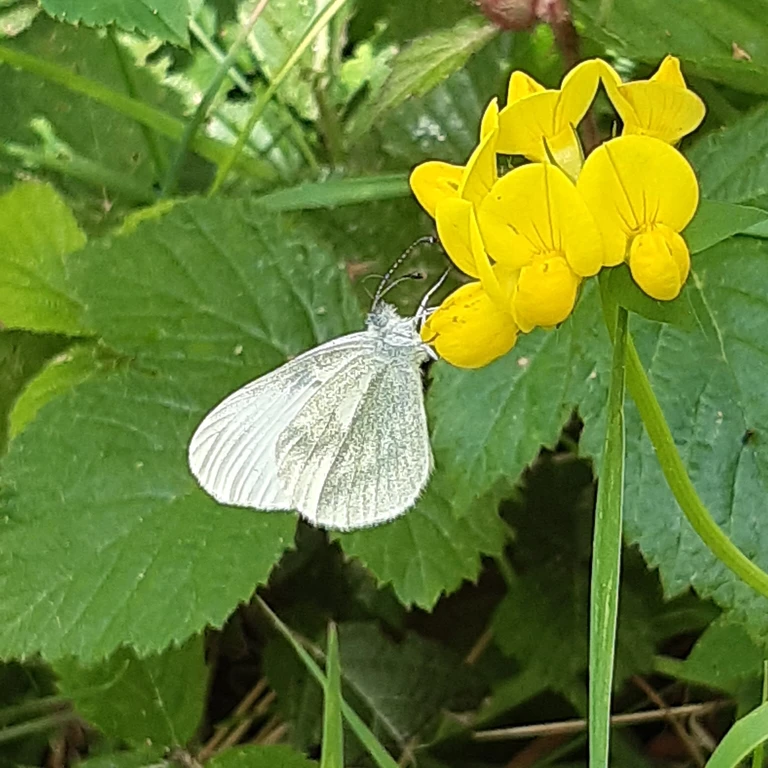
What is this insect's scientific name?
Leptidea sinapis/juvernica
